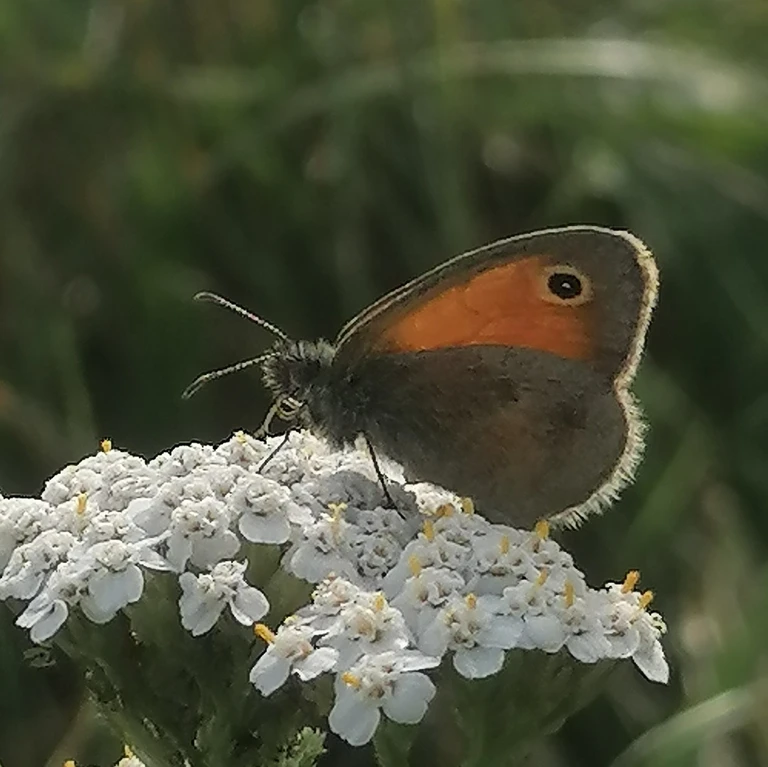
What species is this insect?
Coenonympha pamphilus
